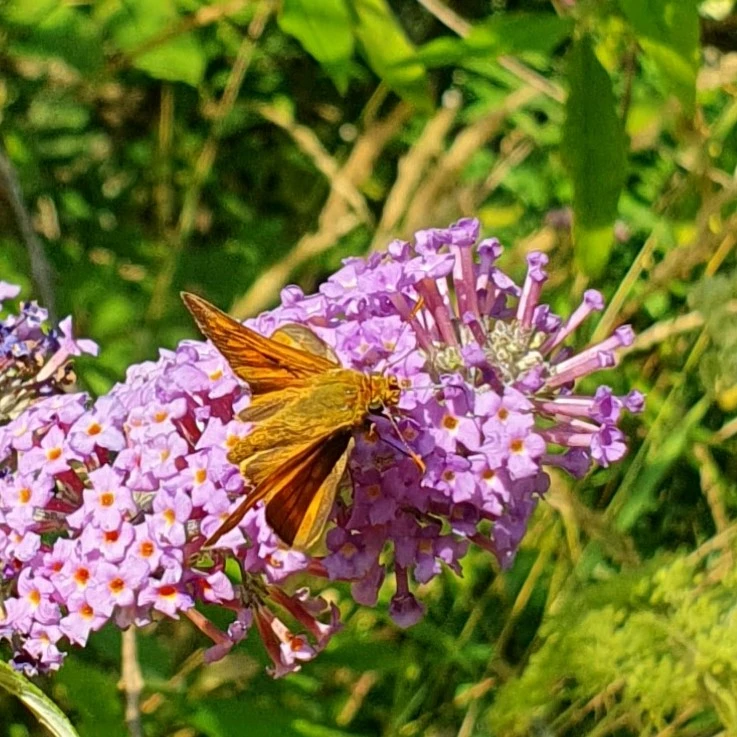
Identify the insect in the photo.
Ochlodes sylvanus (also Ochlodes venata)
